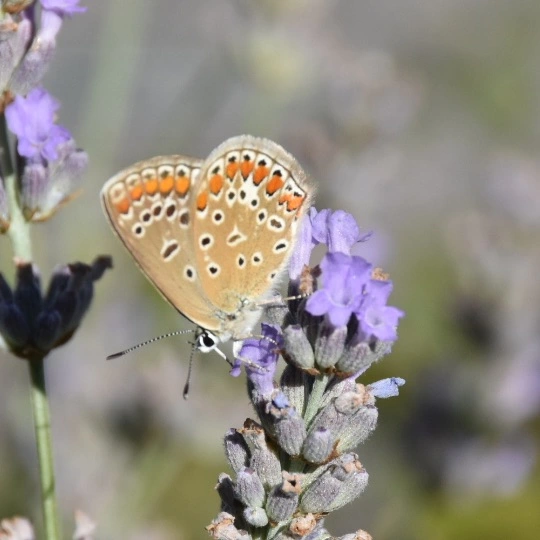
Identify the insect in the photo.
Polyommatus icarus
